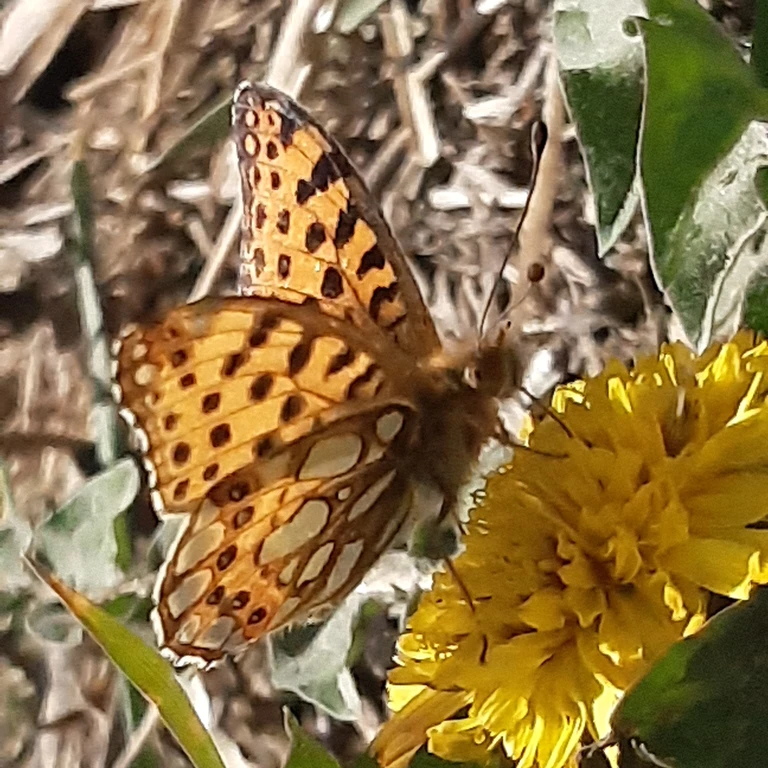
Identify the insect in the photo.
Issoria lathonia
